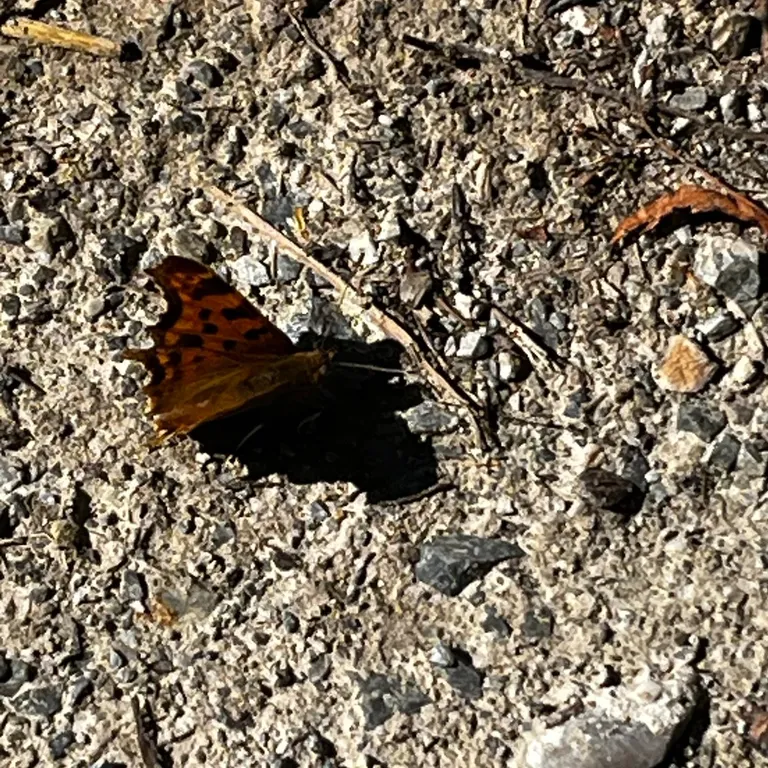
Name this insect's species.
Polygonia c-album
